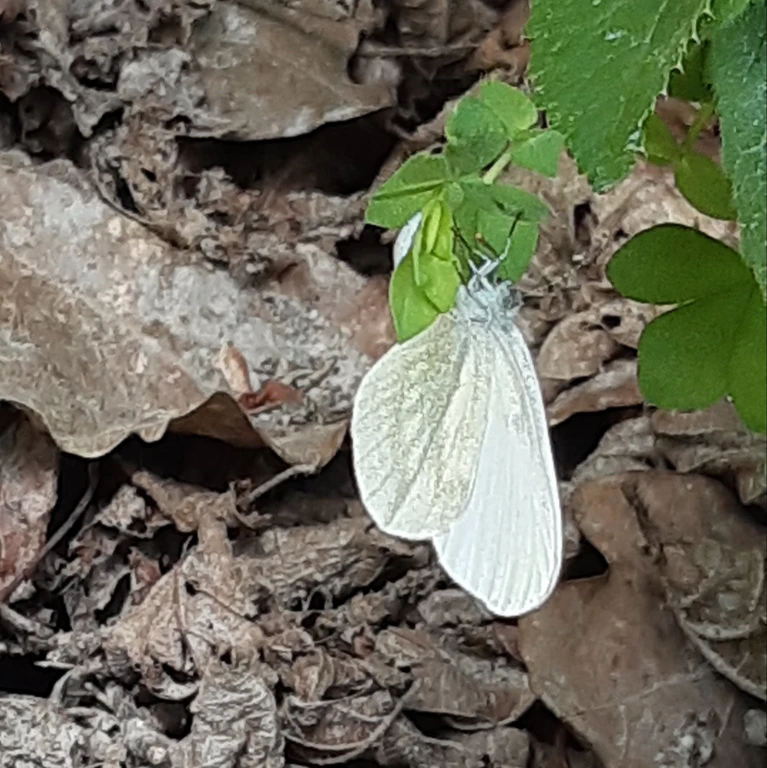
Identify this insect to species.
Leptidea sinapis/juvernica
